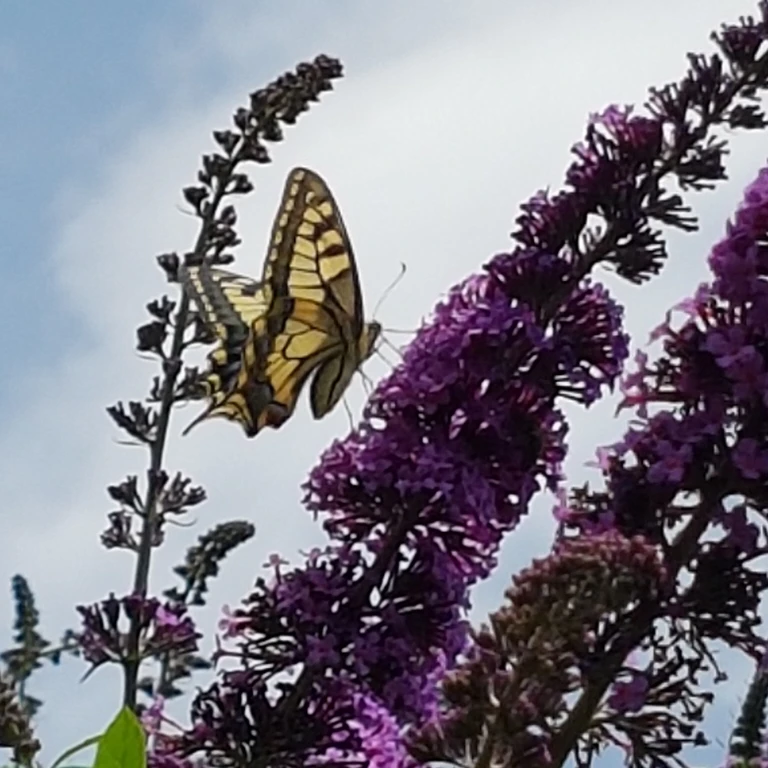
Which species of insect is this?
Papilio machaon
